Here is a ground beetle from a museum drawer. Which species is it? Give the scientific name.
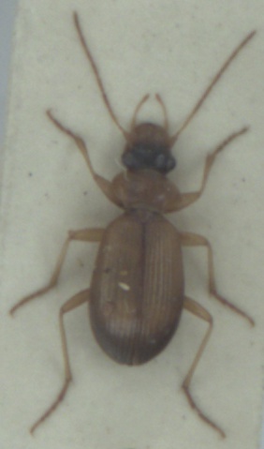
Leistus terminatus
